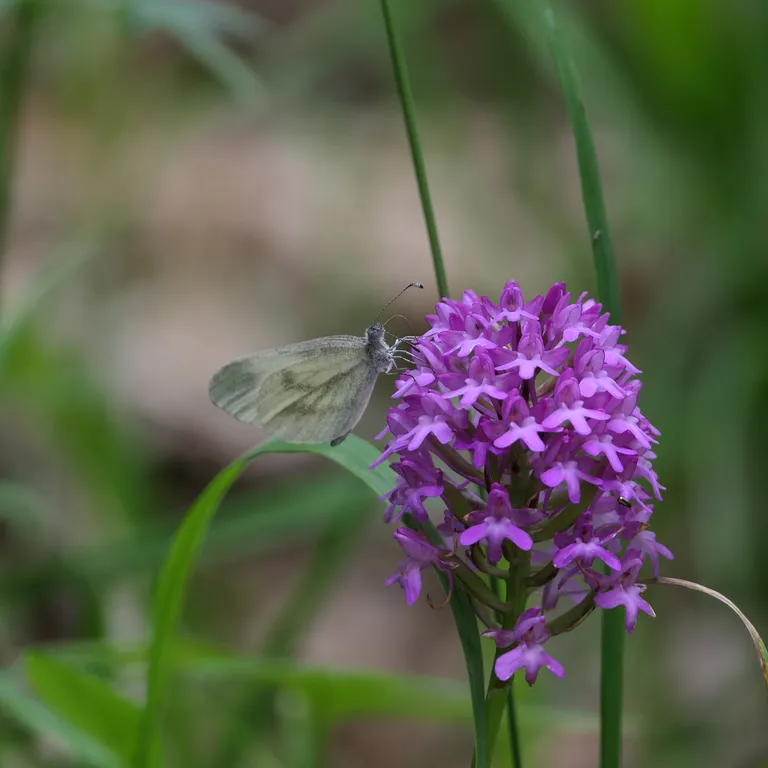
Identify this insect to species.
Leptidea sinapis/juvernica
